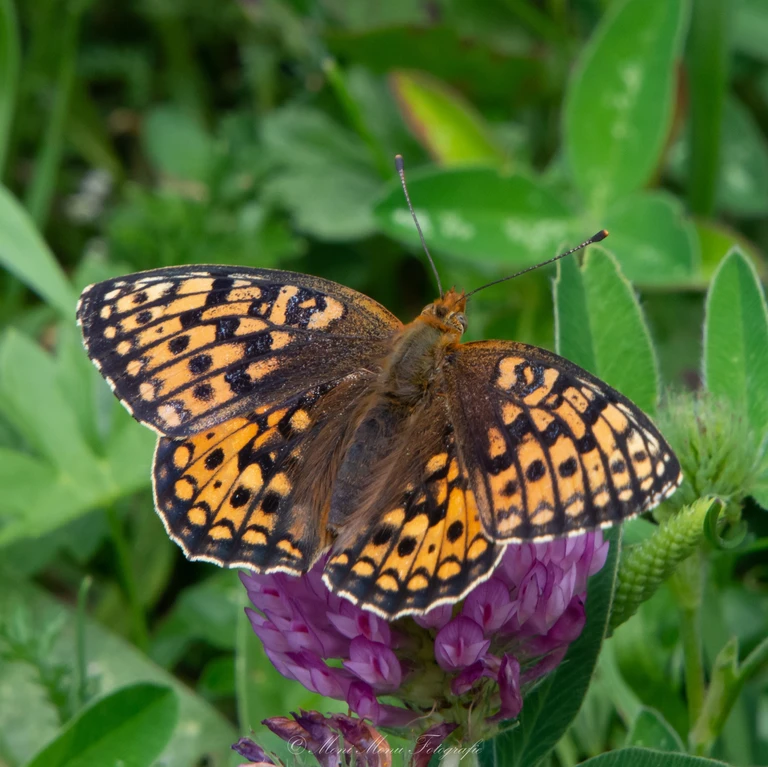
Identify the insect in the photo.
Fabriciana niobe
